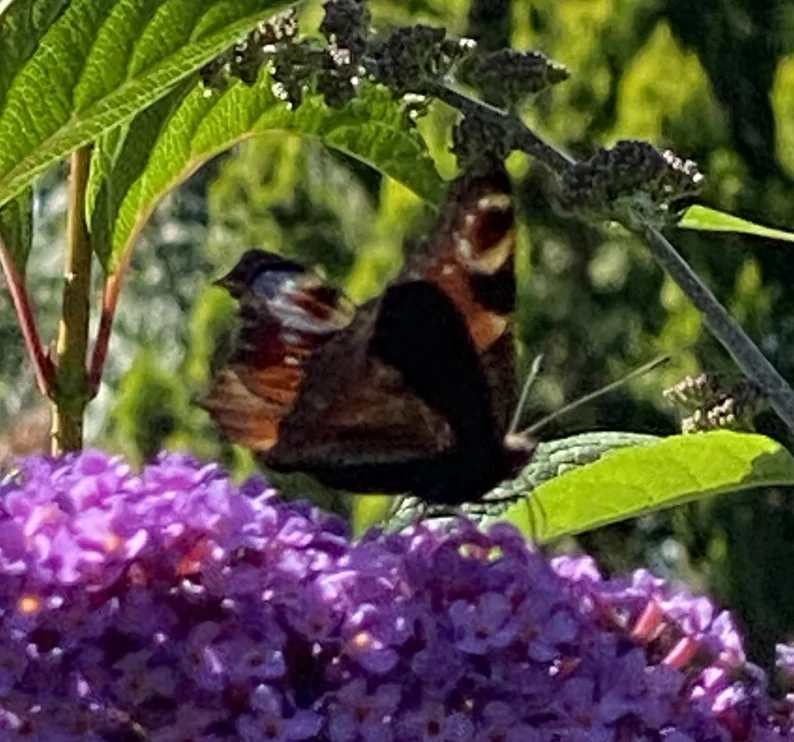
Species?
Aglais io
